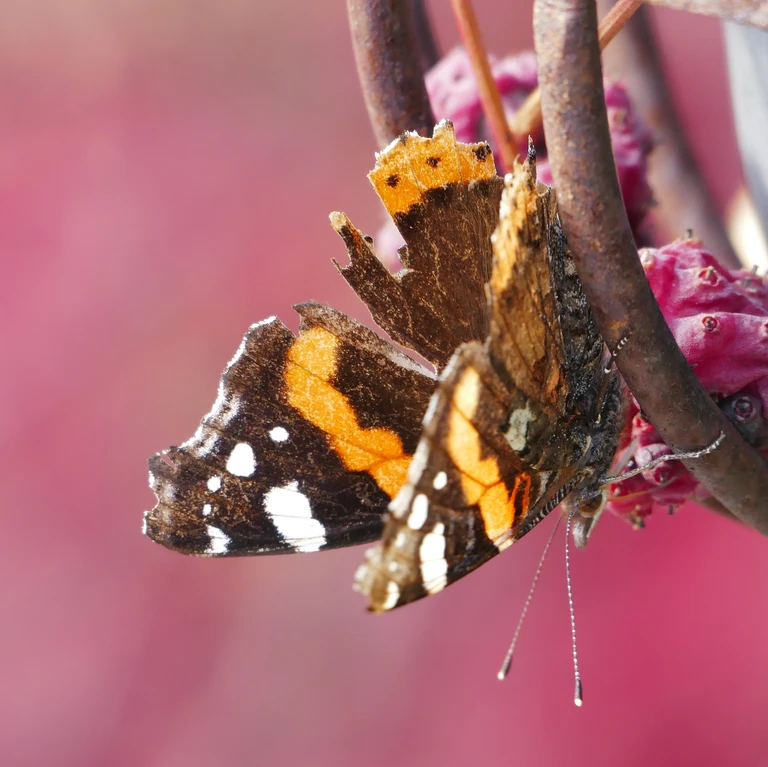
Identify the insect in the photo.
Vanessa atalanta
